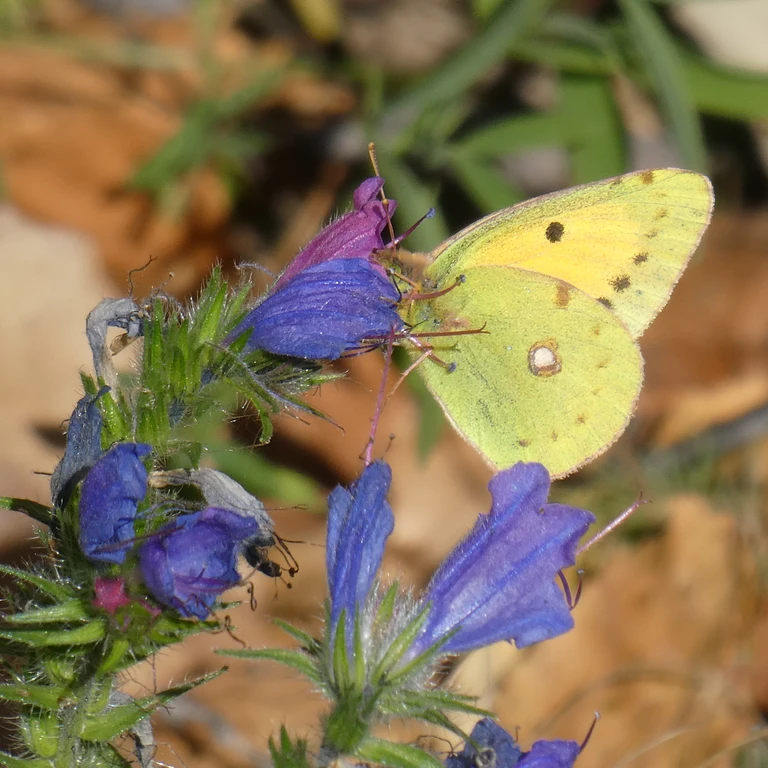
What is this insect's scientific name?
Colias croceus
